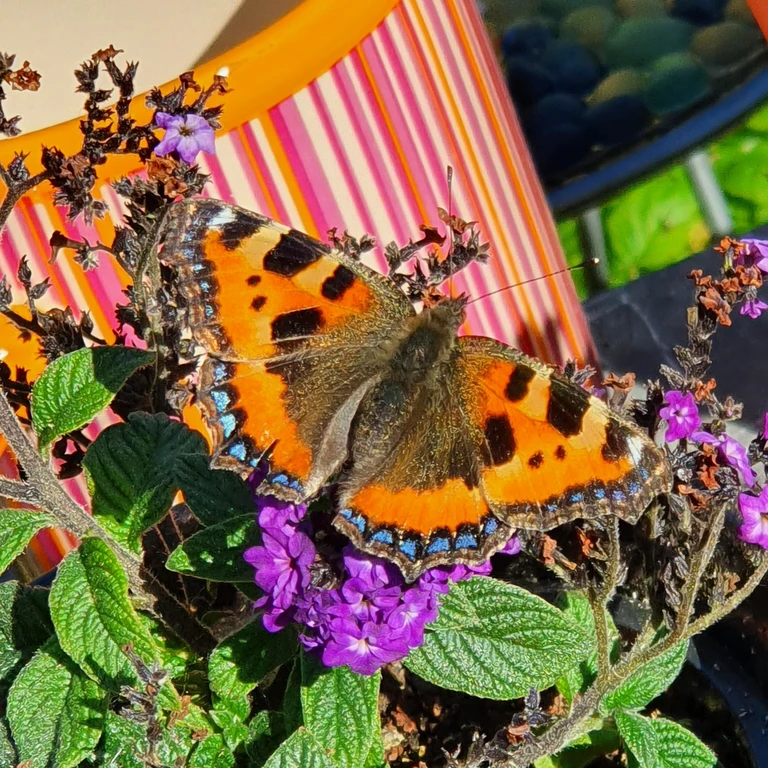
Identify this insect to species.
Aglais urticae
